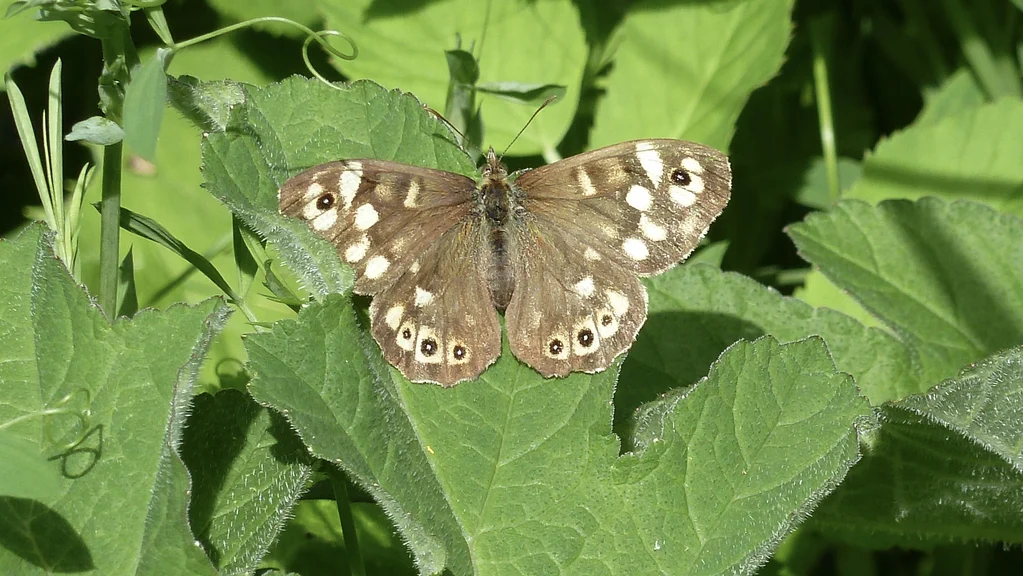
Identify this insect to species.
Pararge aegeria
